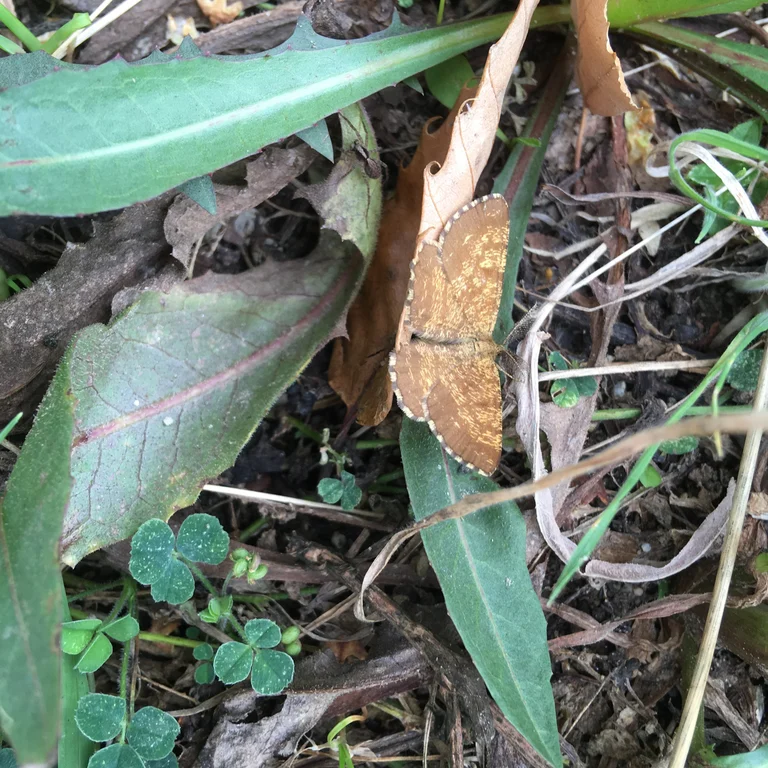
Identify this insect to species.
Ematurga atomaria
